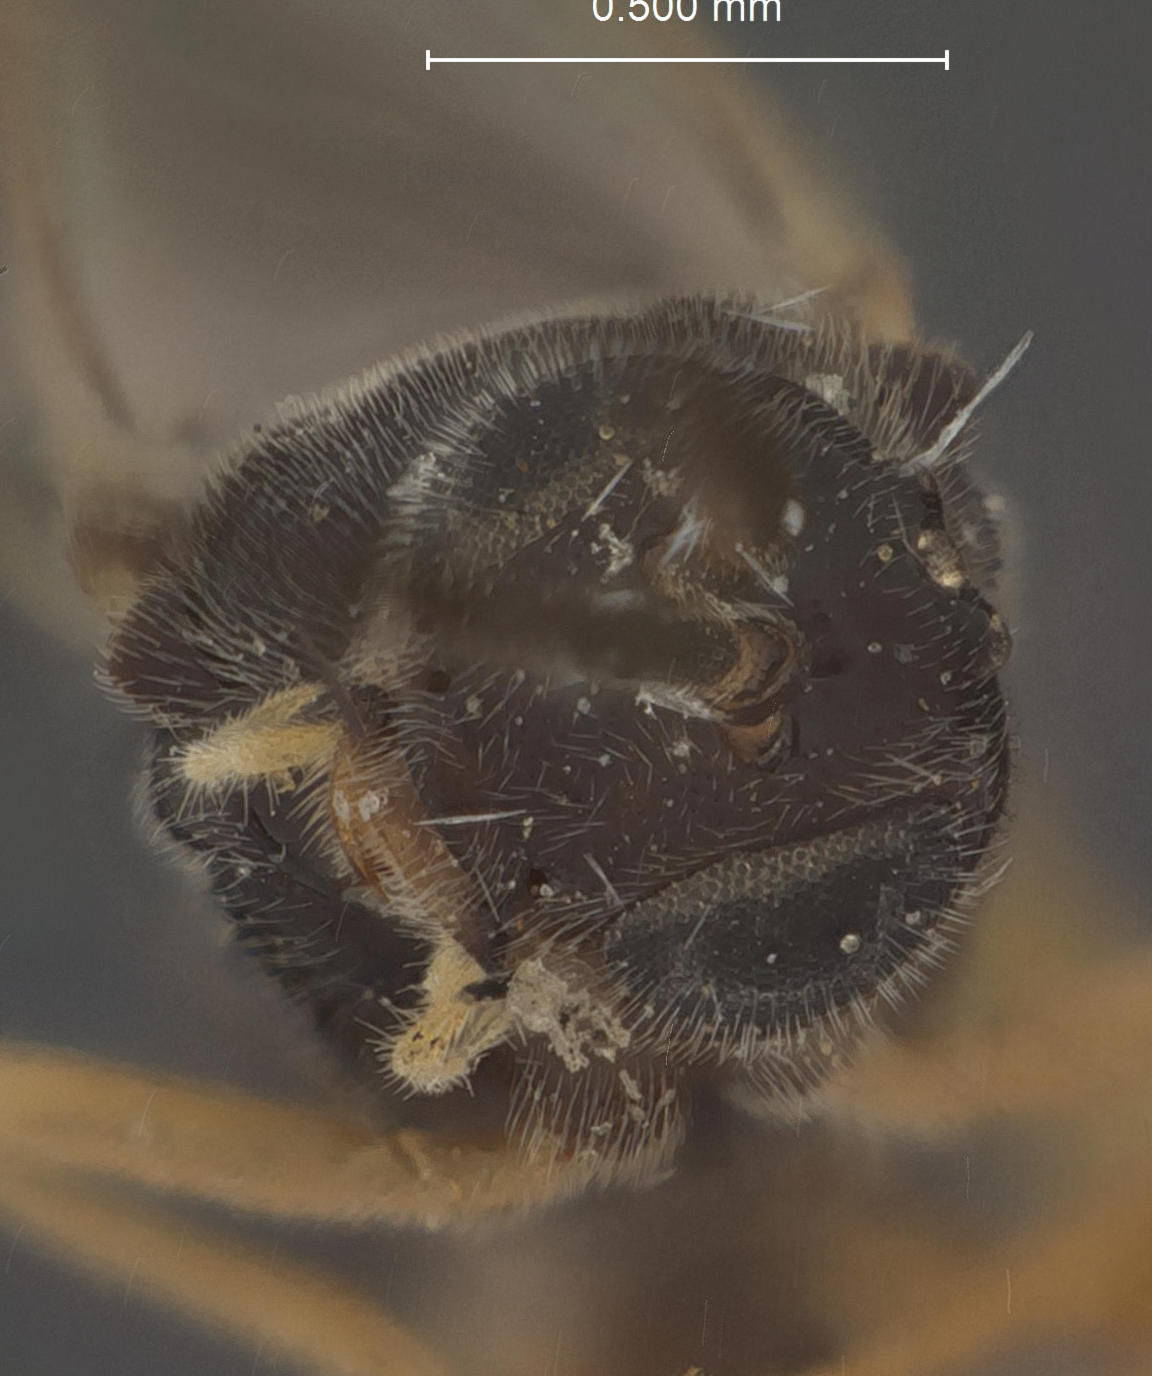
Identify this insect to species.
Apanteles harrisinae
